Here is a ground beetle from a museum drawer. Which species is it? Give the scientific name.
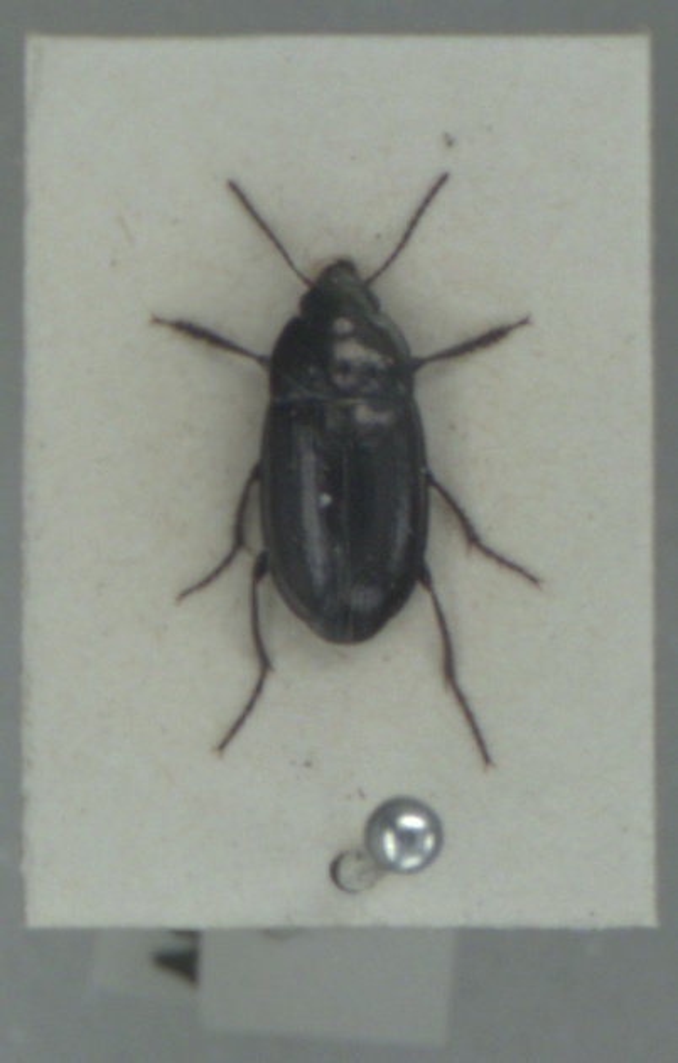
Amara famelica
